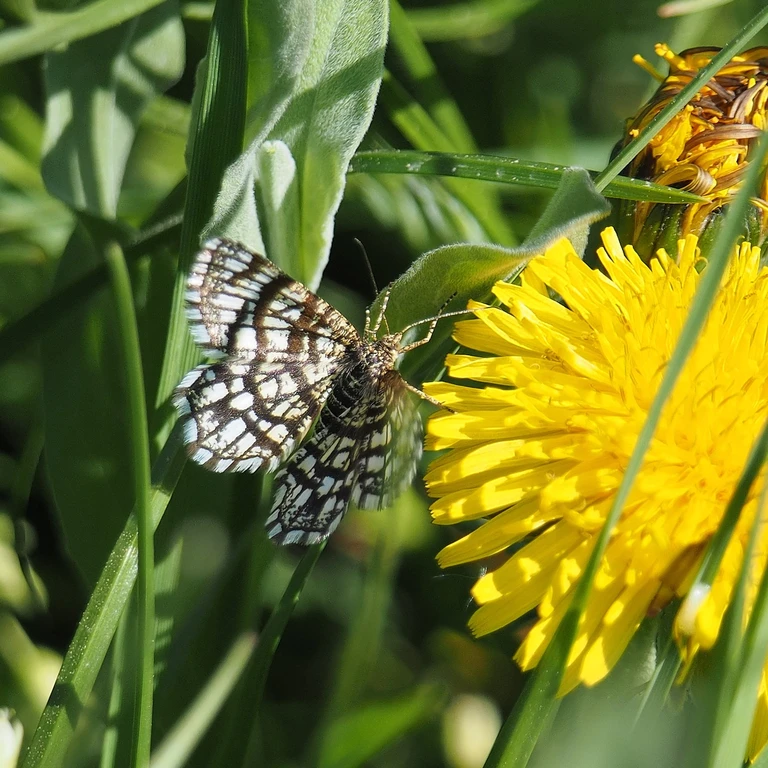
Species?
Chiasmia clathrata
